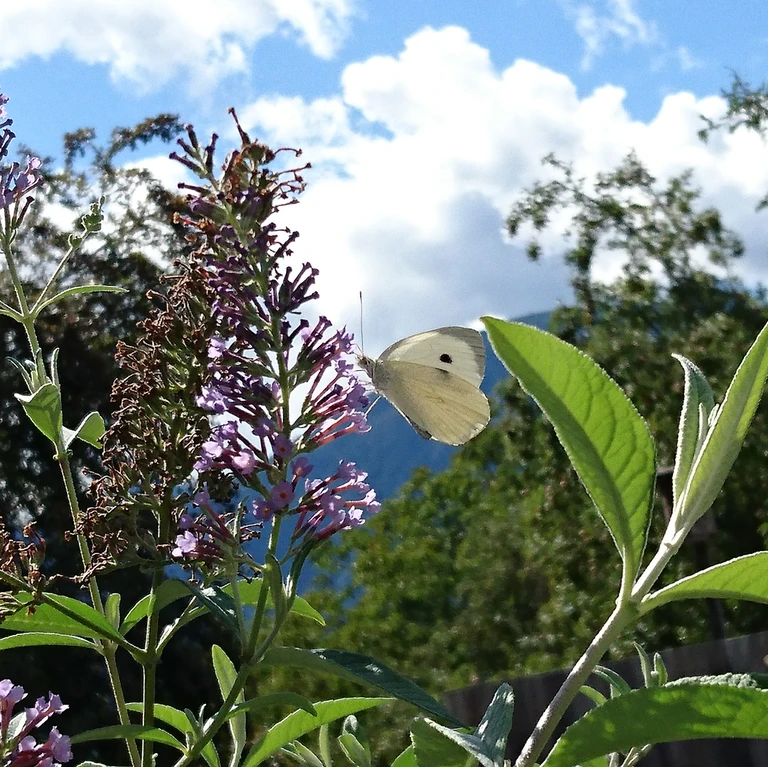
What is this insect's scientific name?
Pieris brassicae
